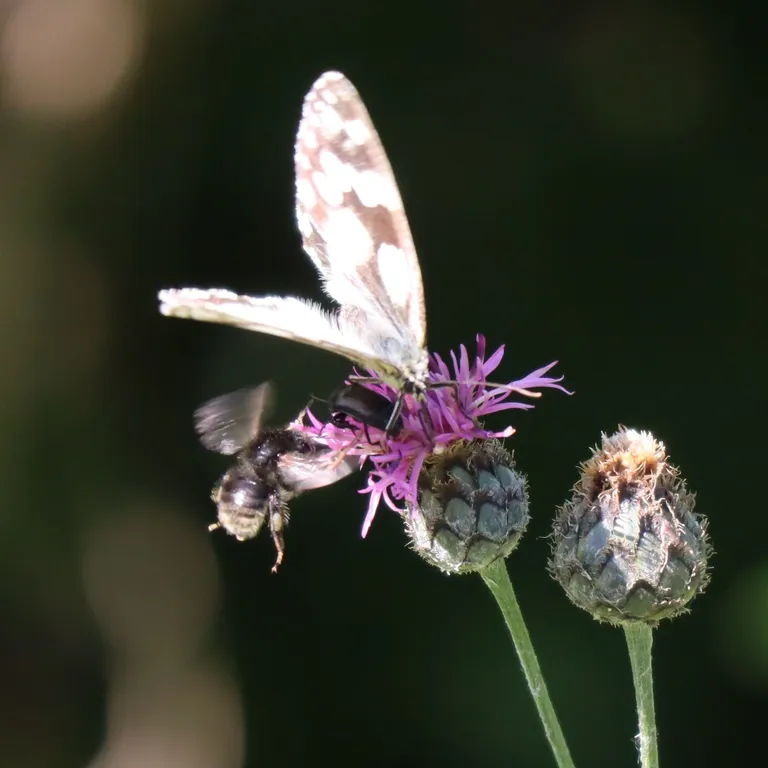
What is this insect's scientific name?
Melanargia galathea
